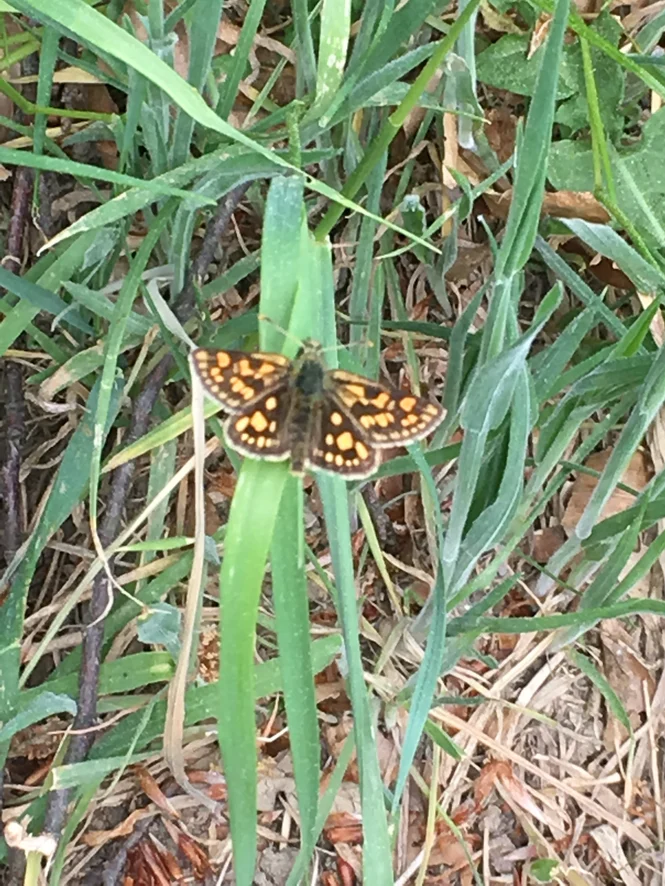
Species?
Carterocephalus palaemon
